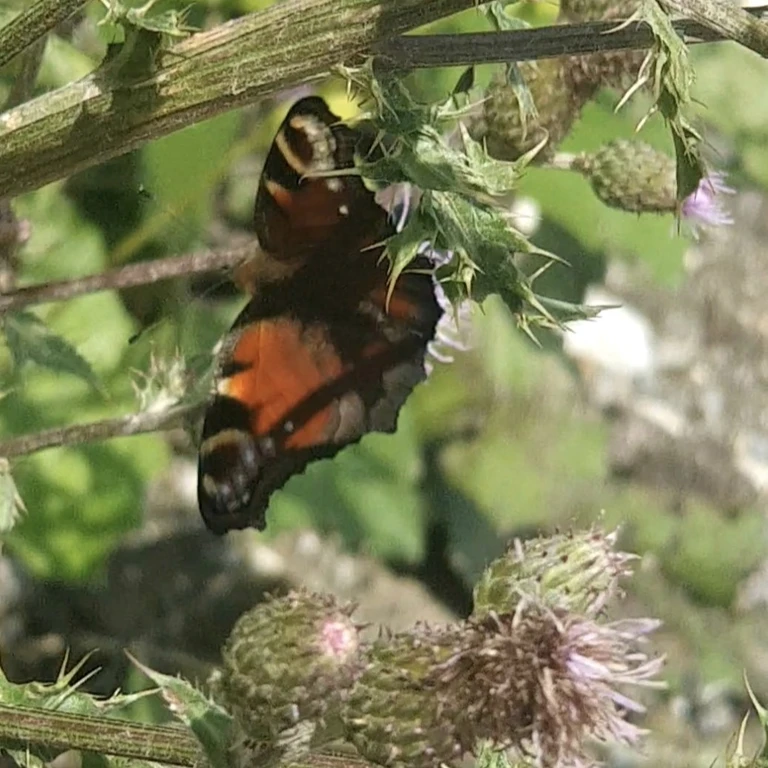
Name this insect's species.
Aglais io
